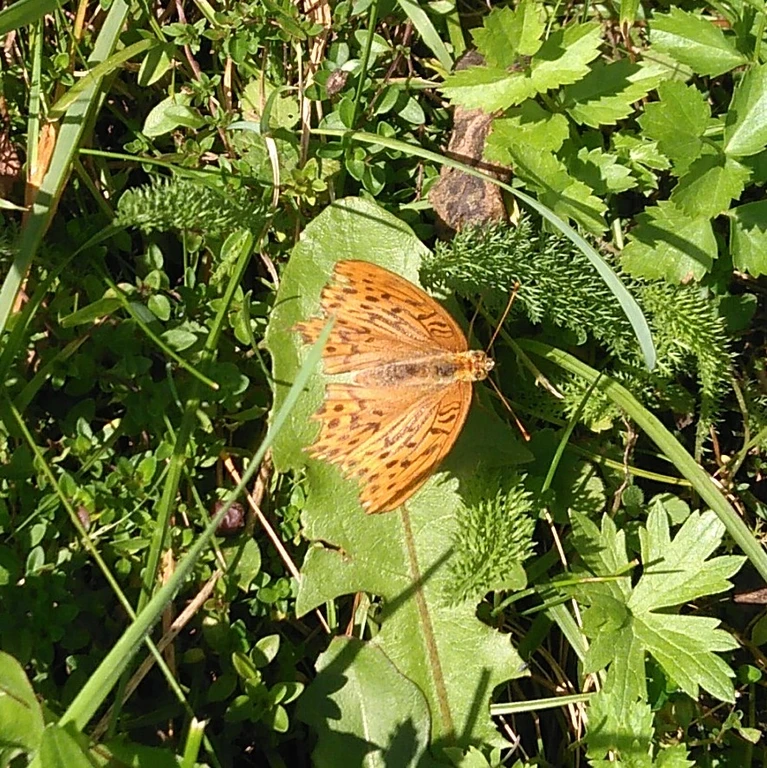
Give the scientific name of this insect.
Argynnis paphia
